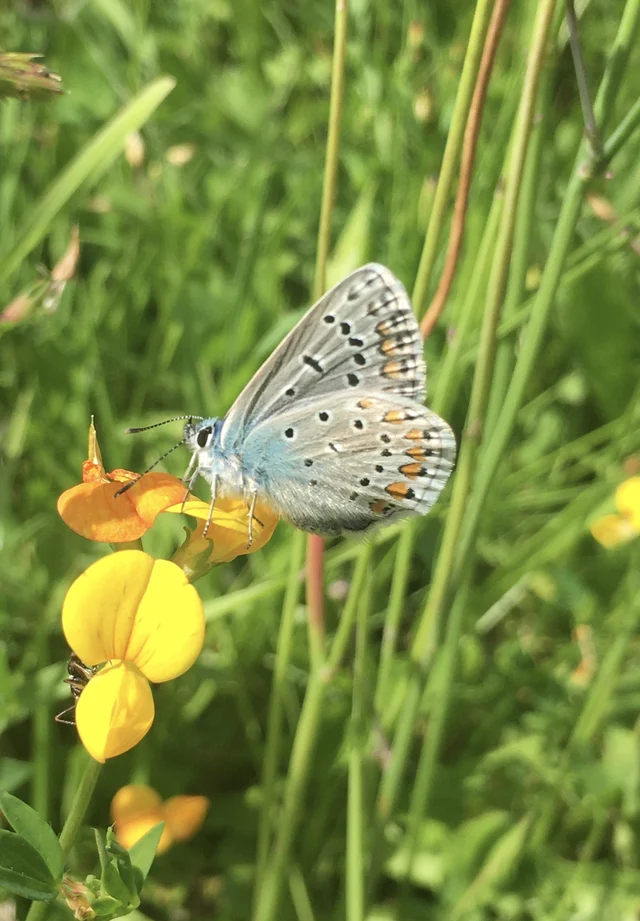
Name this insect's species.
Polyommatus icarus
